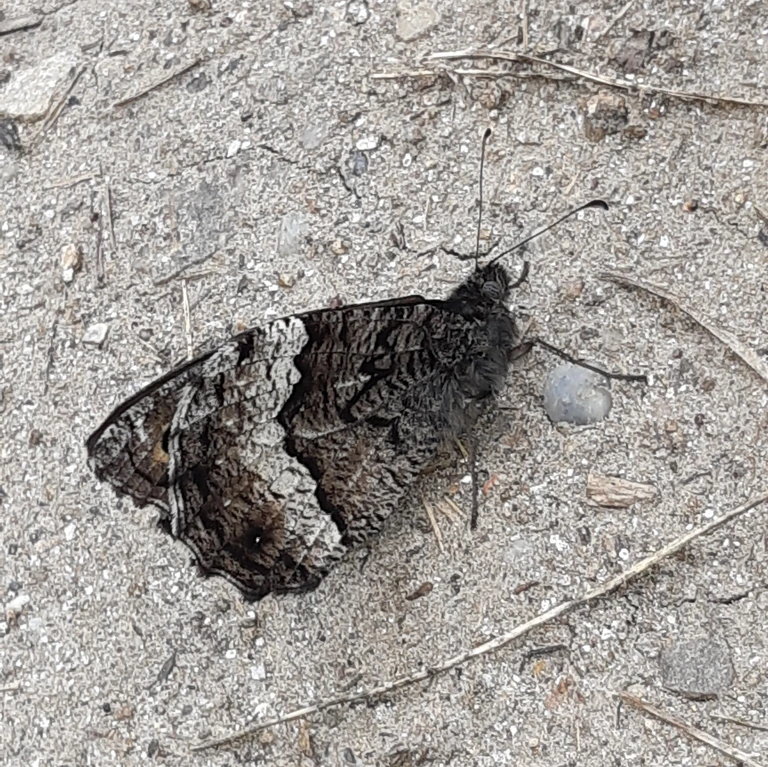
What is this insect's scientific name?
Hipparchia fagi
